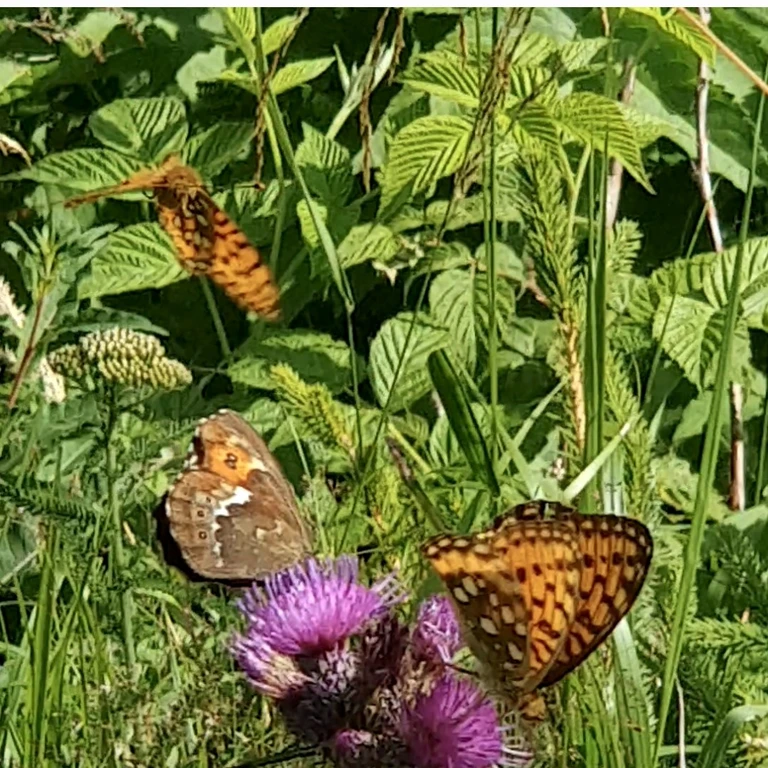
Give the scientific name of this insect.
Speyeria aglaja
